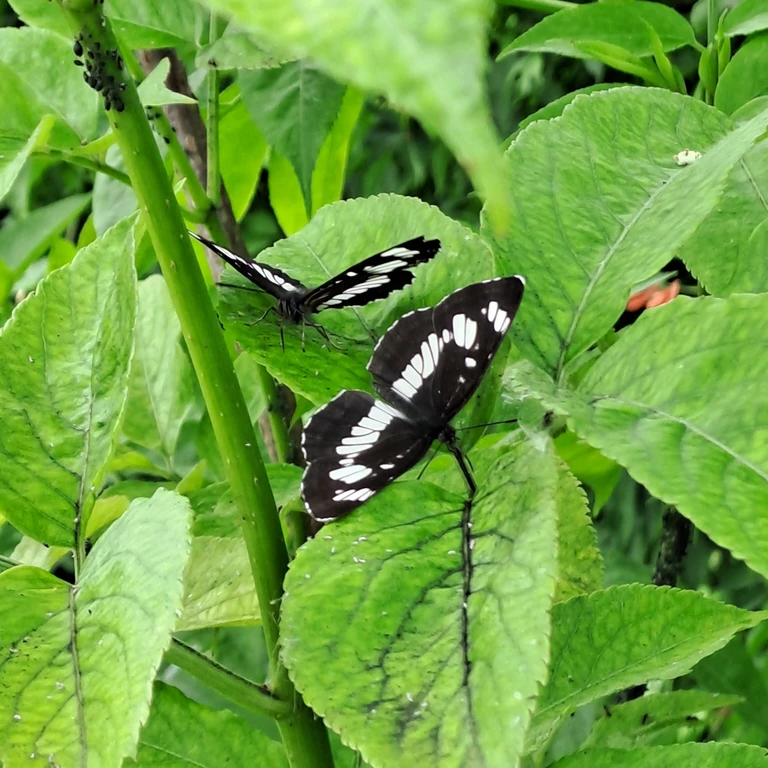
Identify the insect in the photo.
Neptis rivularis
